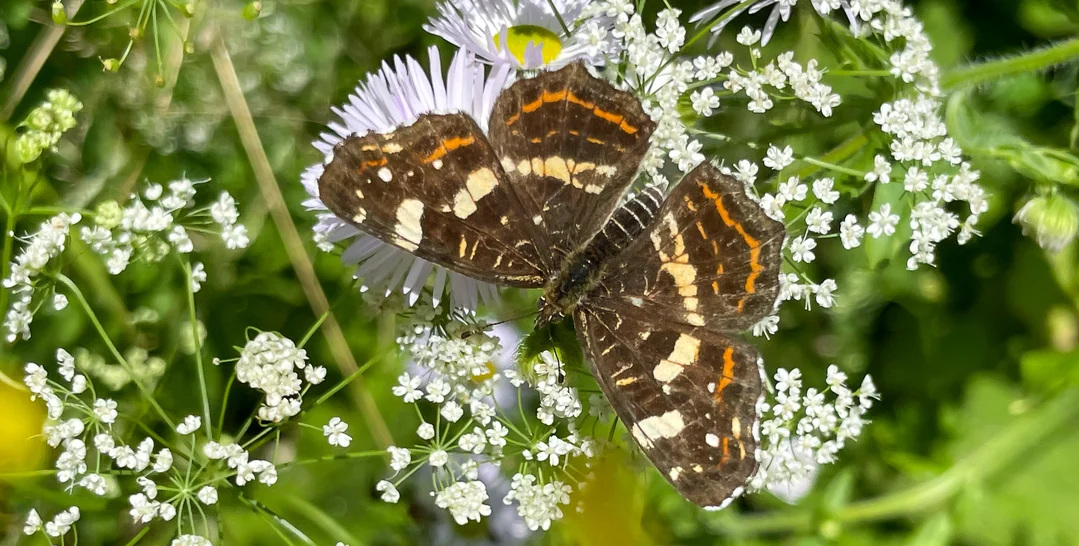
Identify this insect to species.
Araschnia levana
